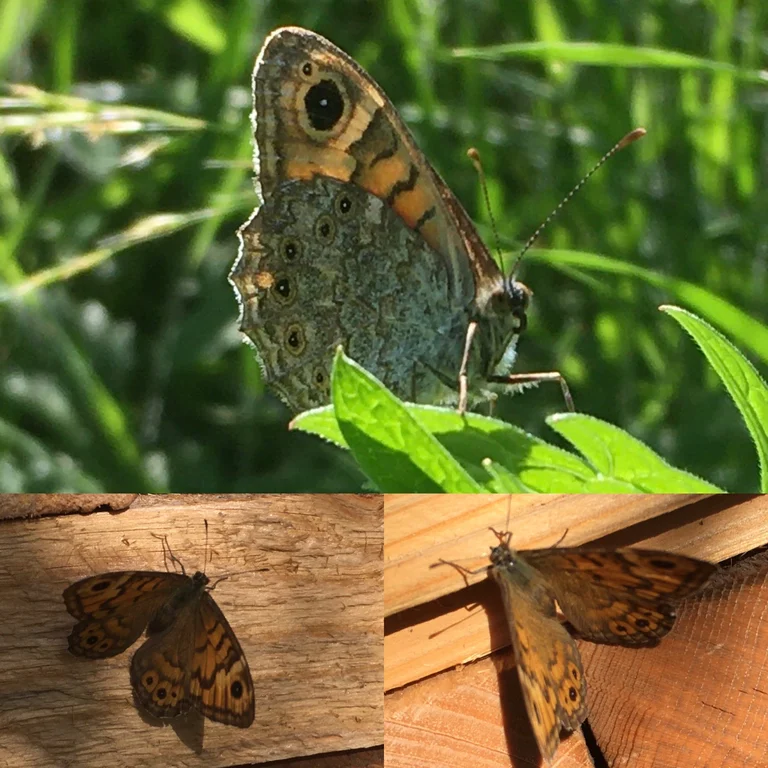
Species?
Lasiommata megera (also Pararge megera)
